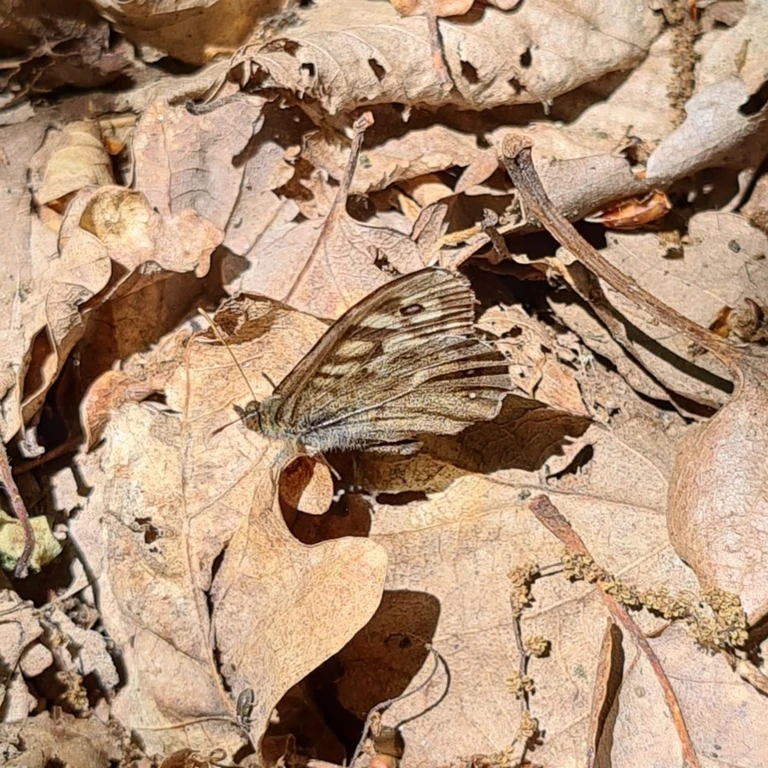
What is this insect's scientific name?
Pararge aegeria
